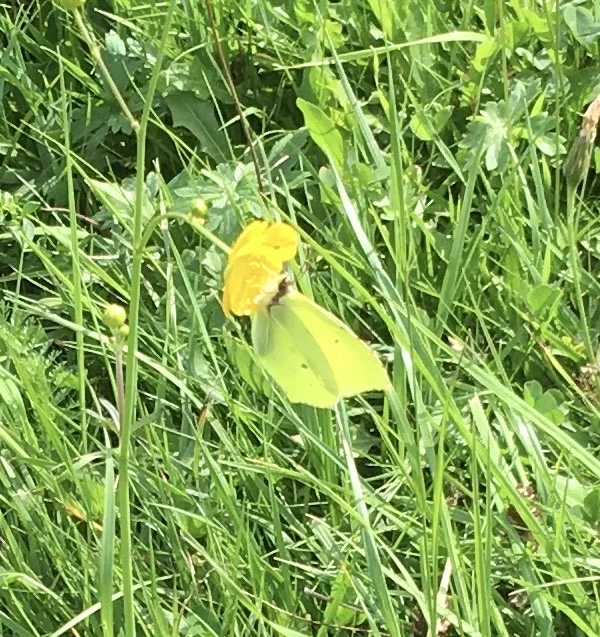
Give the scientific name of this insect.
Gonepteryx rhamni
